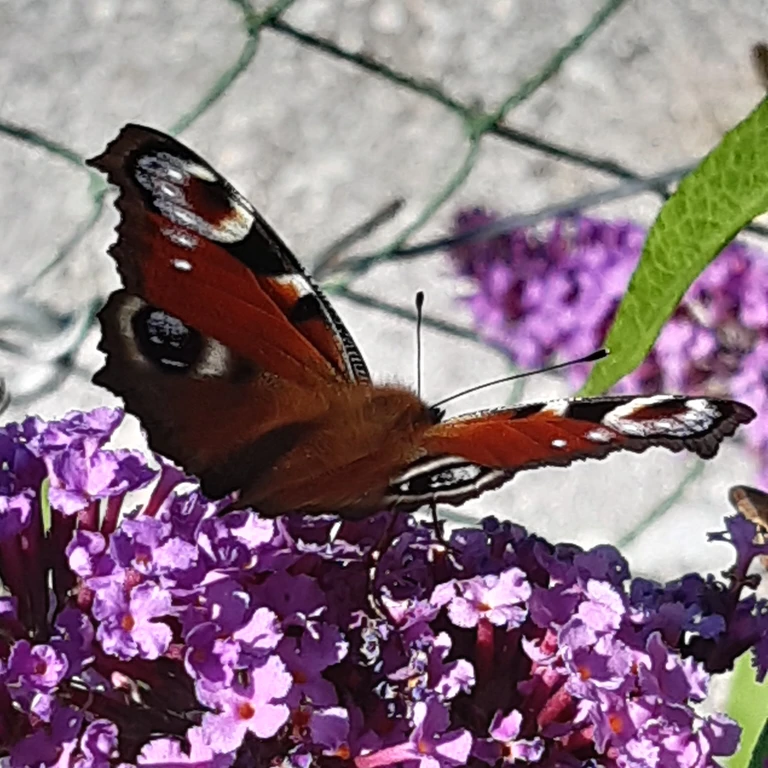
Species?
Aglais io
